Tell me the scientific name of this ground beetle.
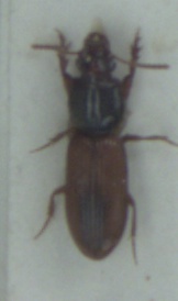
Clivina collaris
